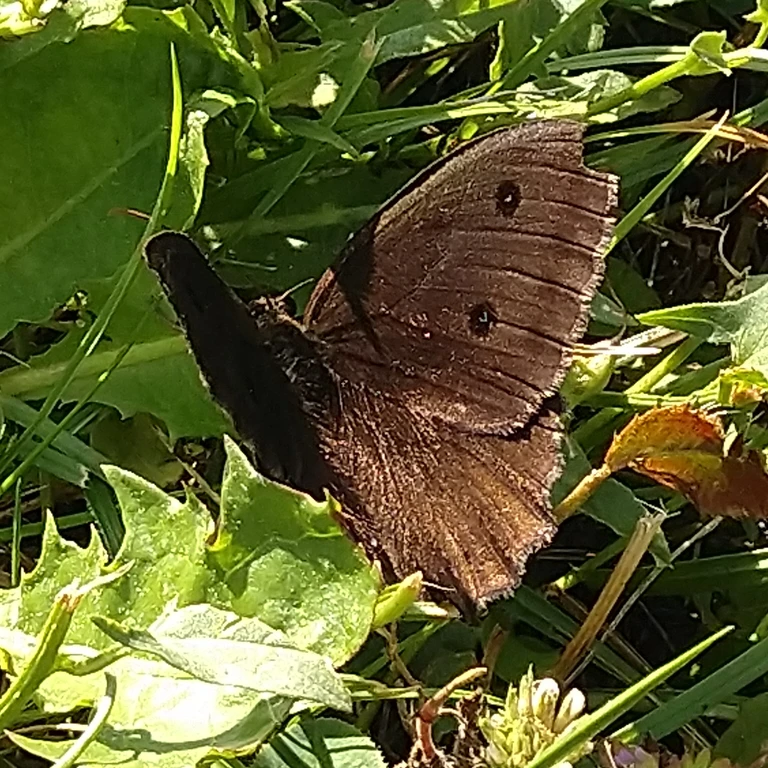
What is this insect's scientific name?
Minois dryas
